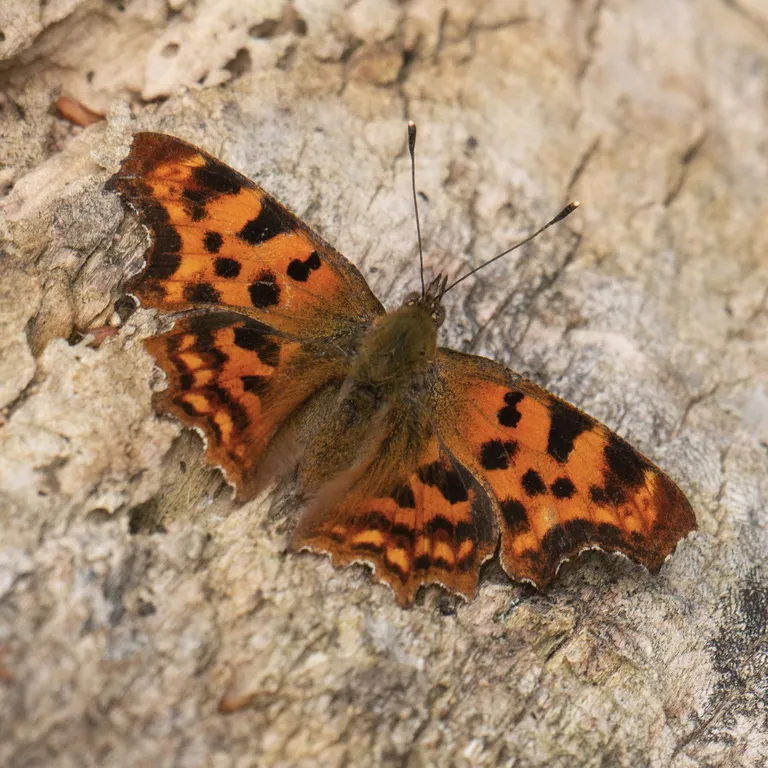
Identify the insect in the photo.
Polygonia c-album
